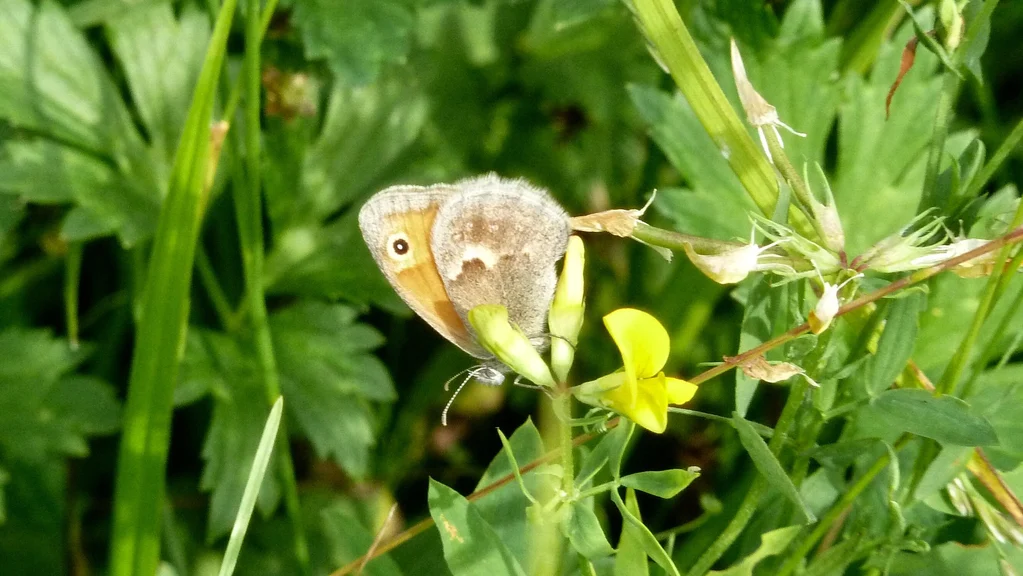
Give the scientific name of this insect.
Coenonympha pamphilus
